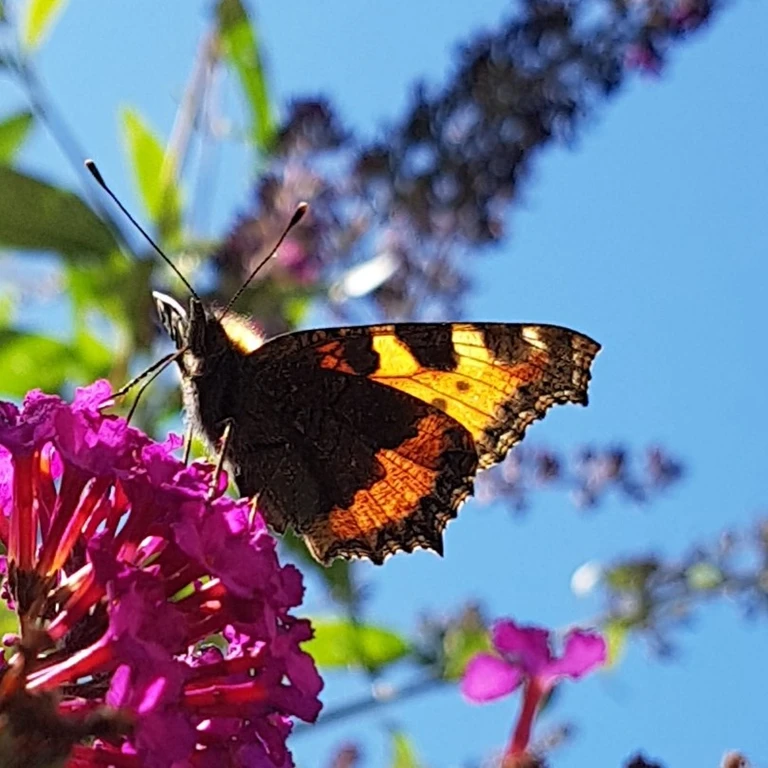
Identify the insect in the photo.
Aglais urticae
